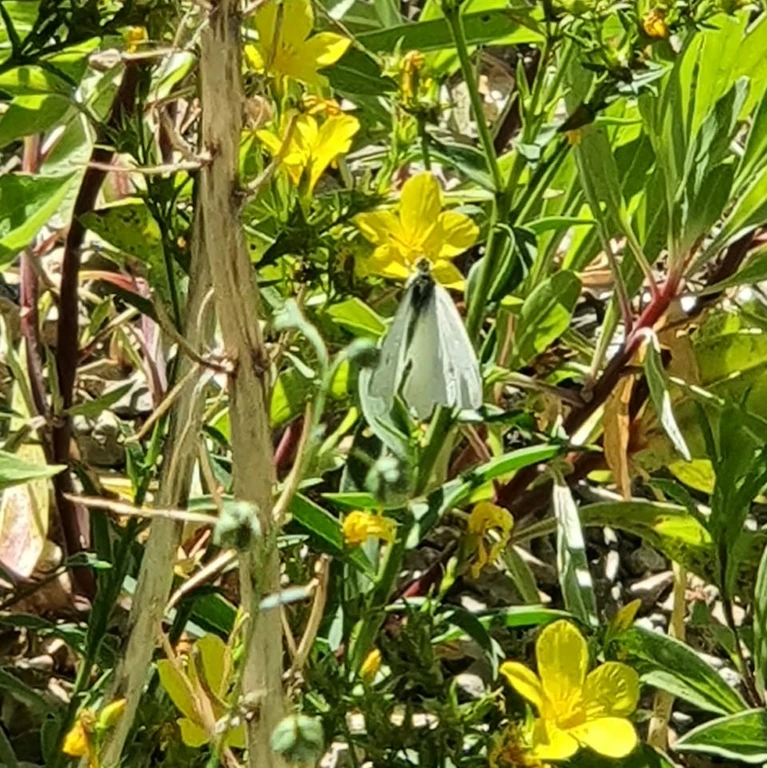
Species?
Pieris rapae
